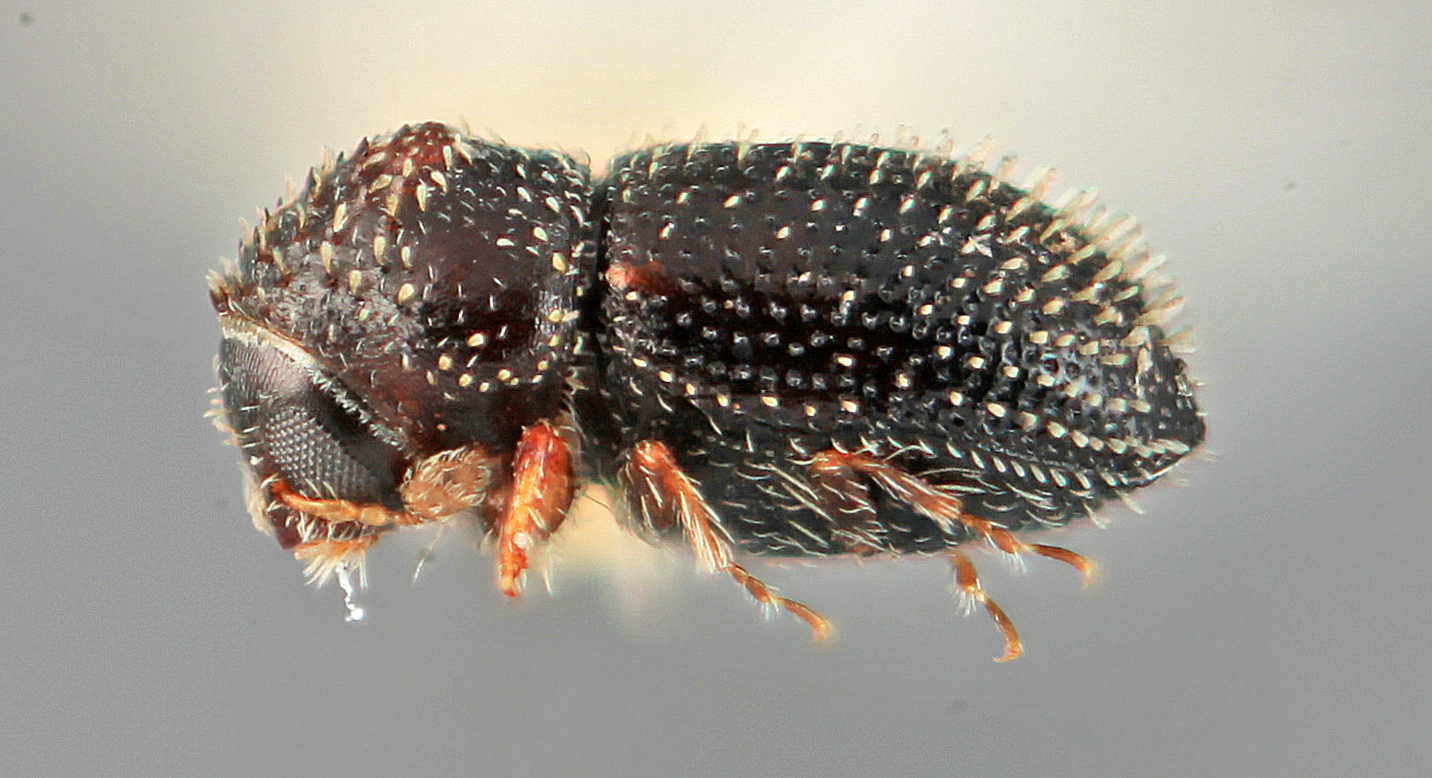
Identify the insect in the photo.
Pseudothysanoes furvatus
